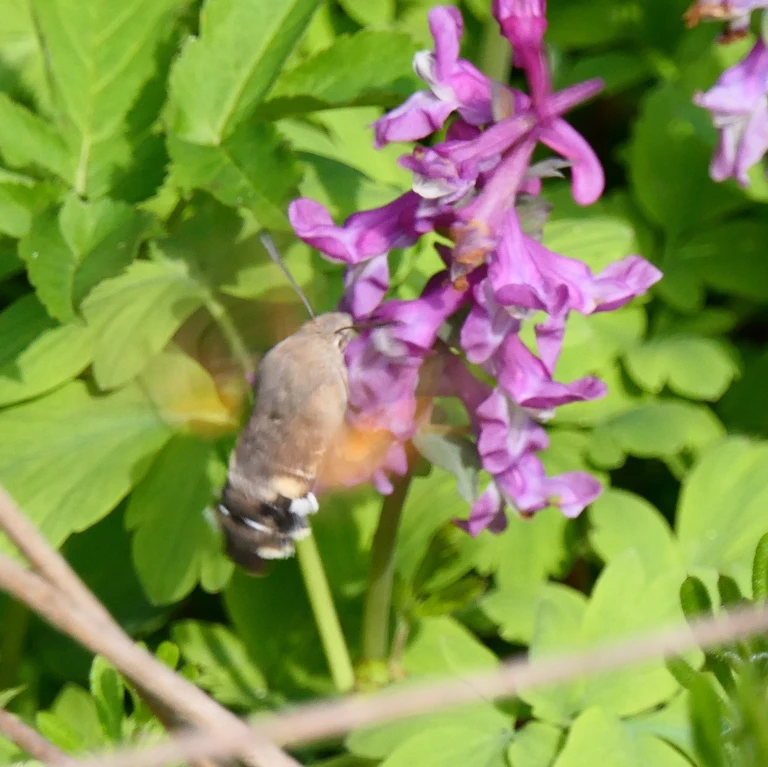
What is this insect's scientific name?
Macroglossum stellatarum
